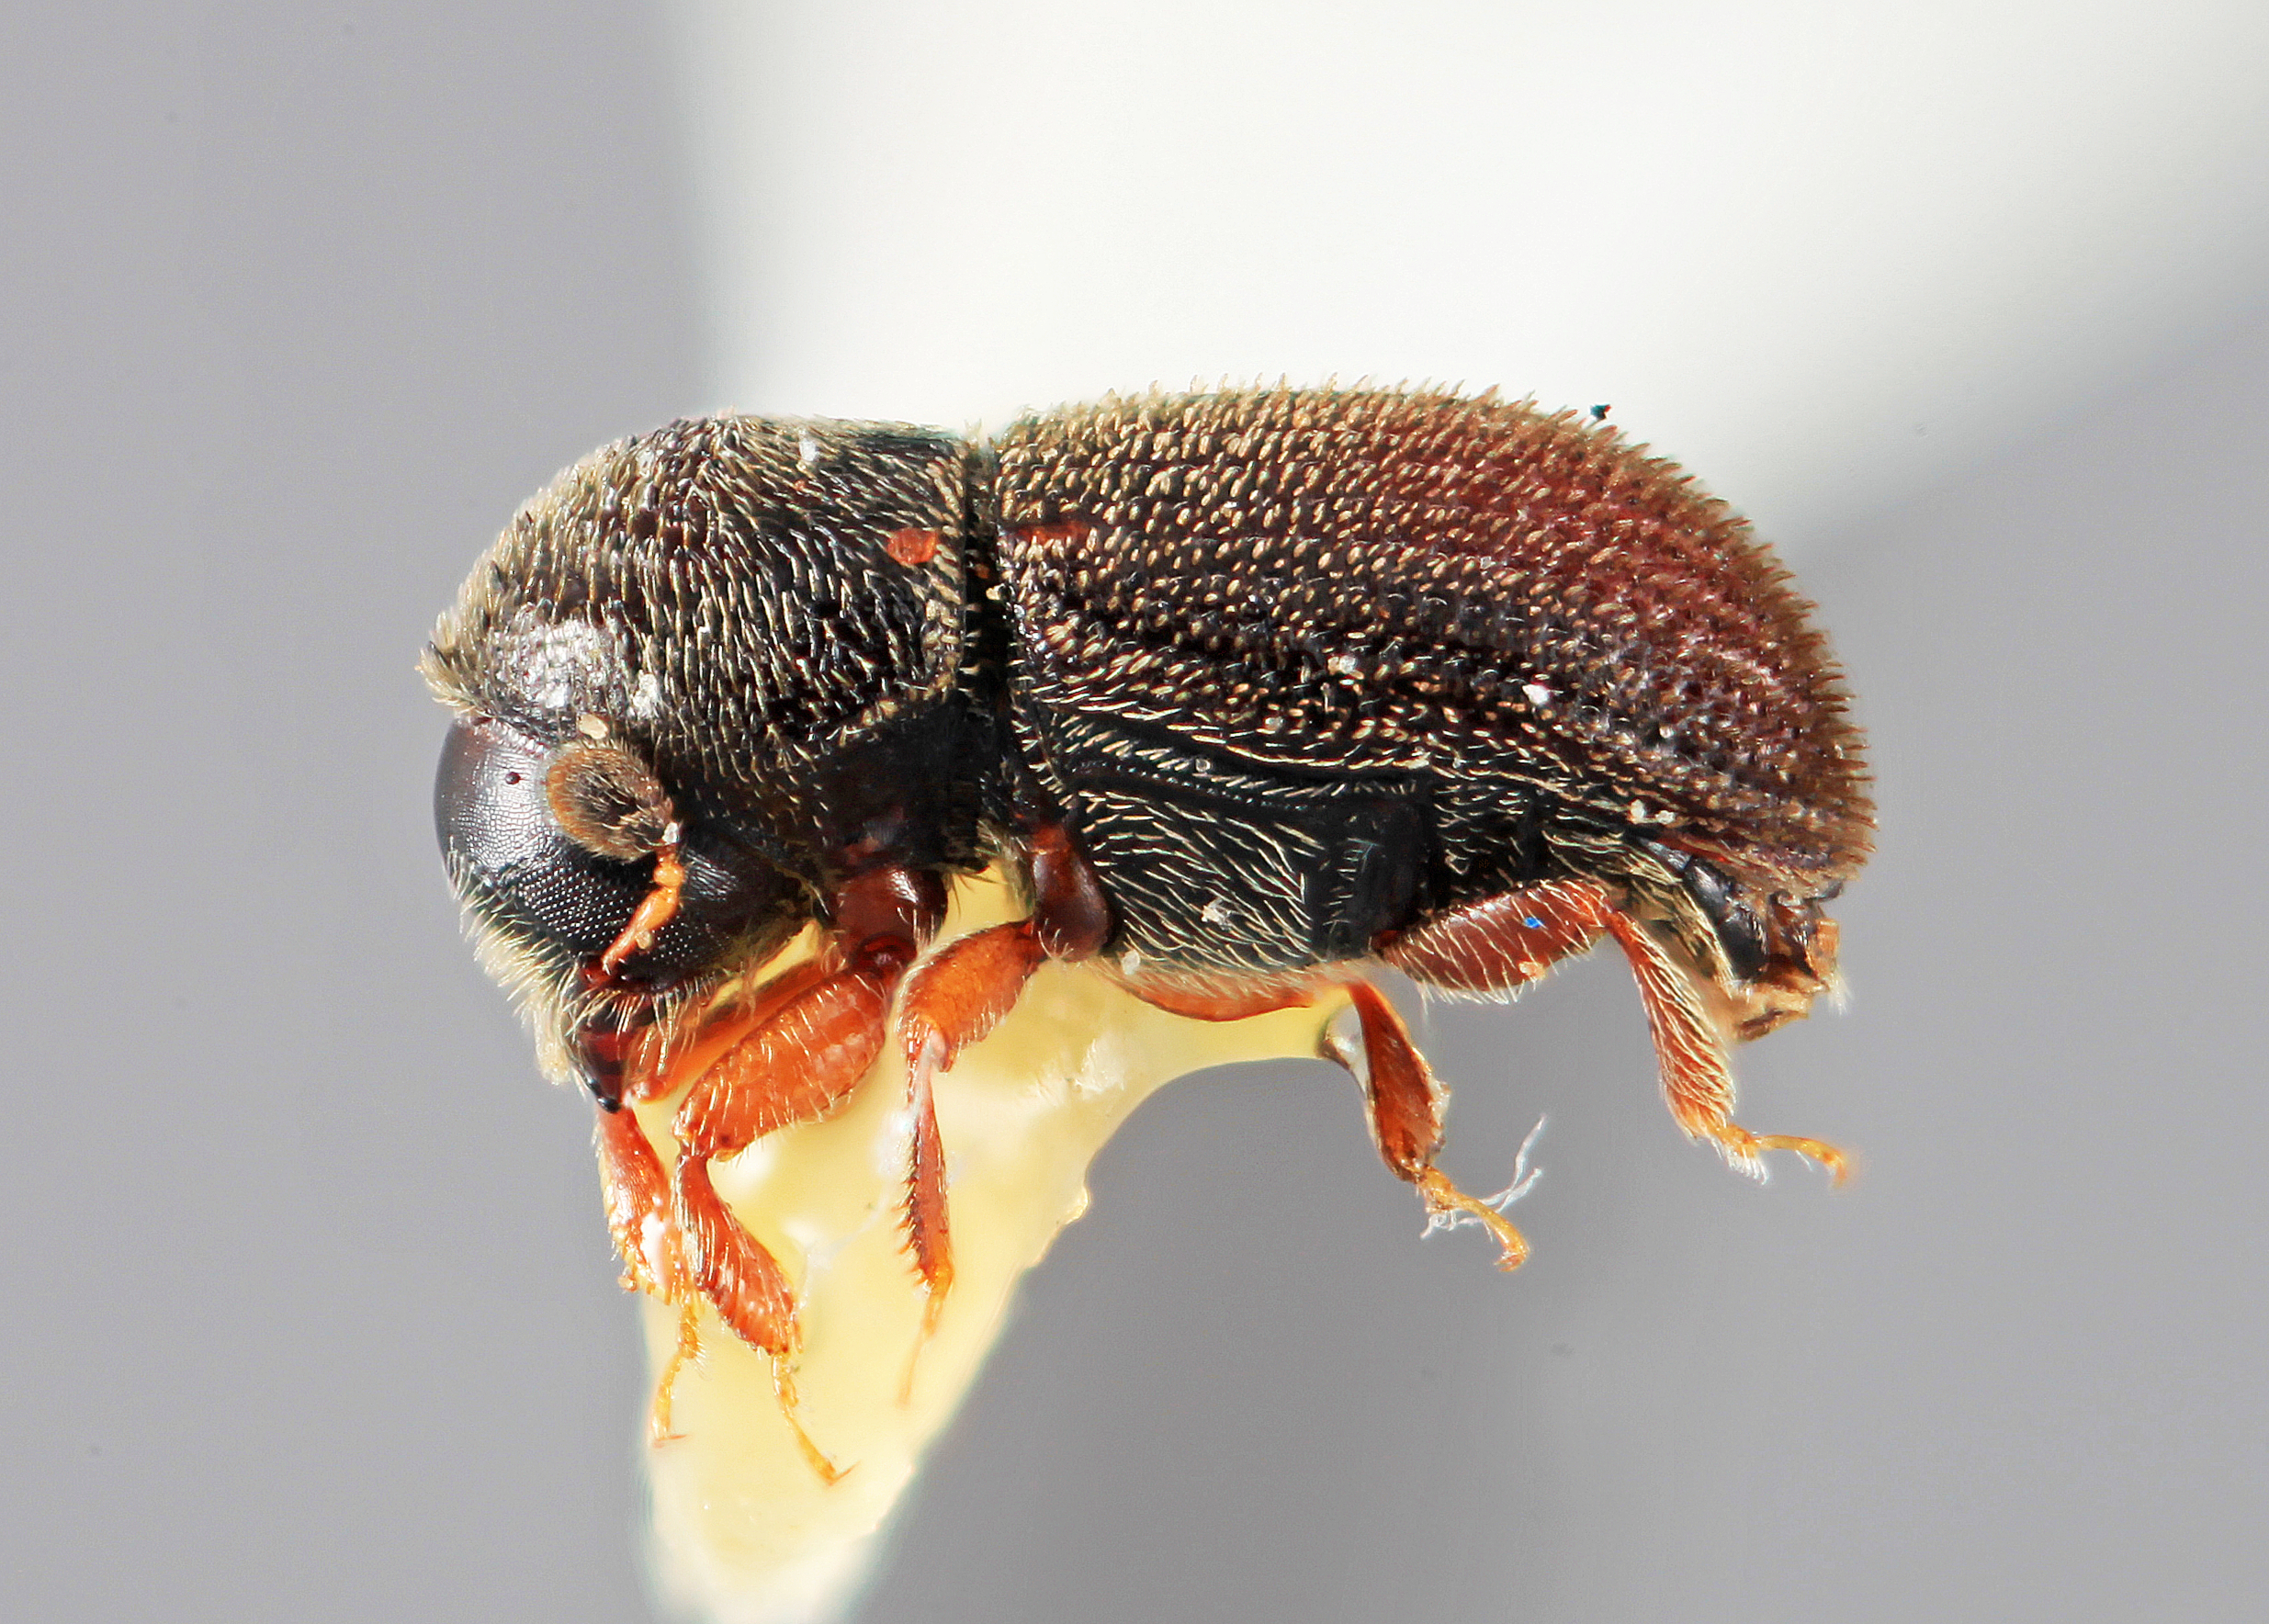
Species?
Cryphalomorphus hirtus
